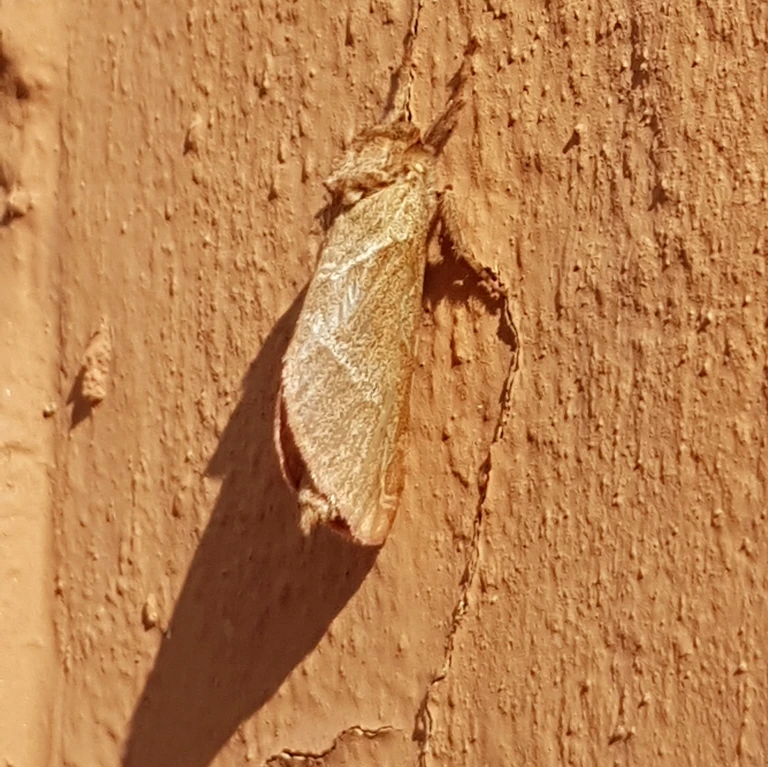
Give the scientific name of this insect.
Triodia sylvina
